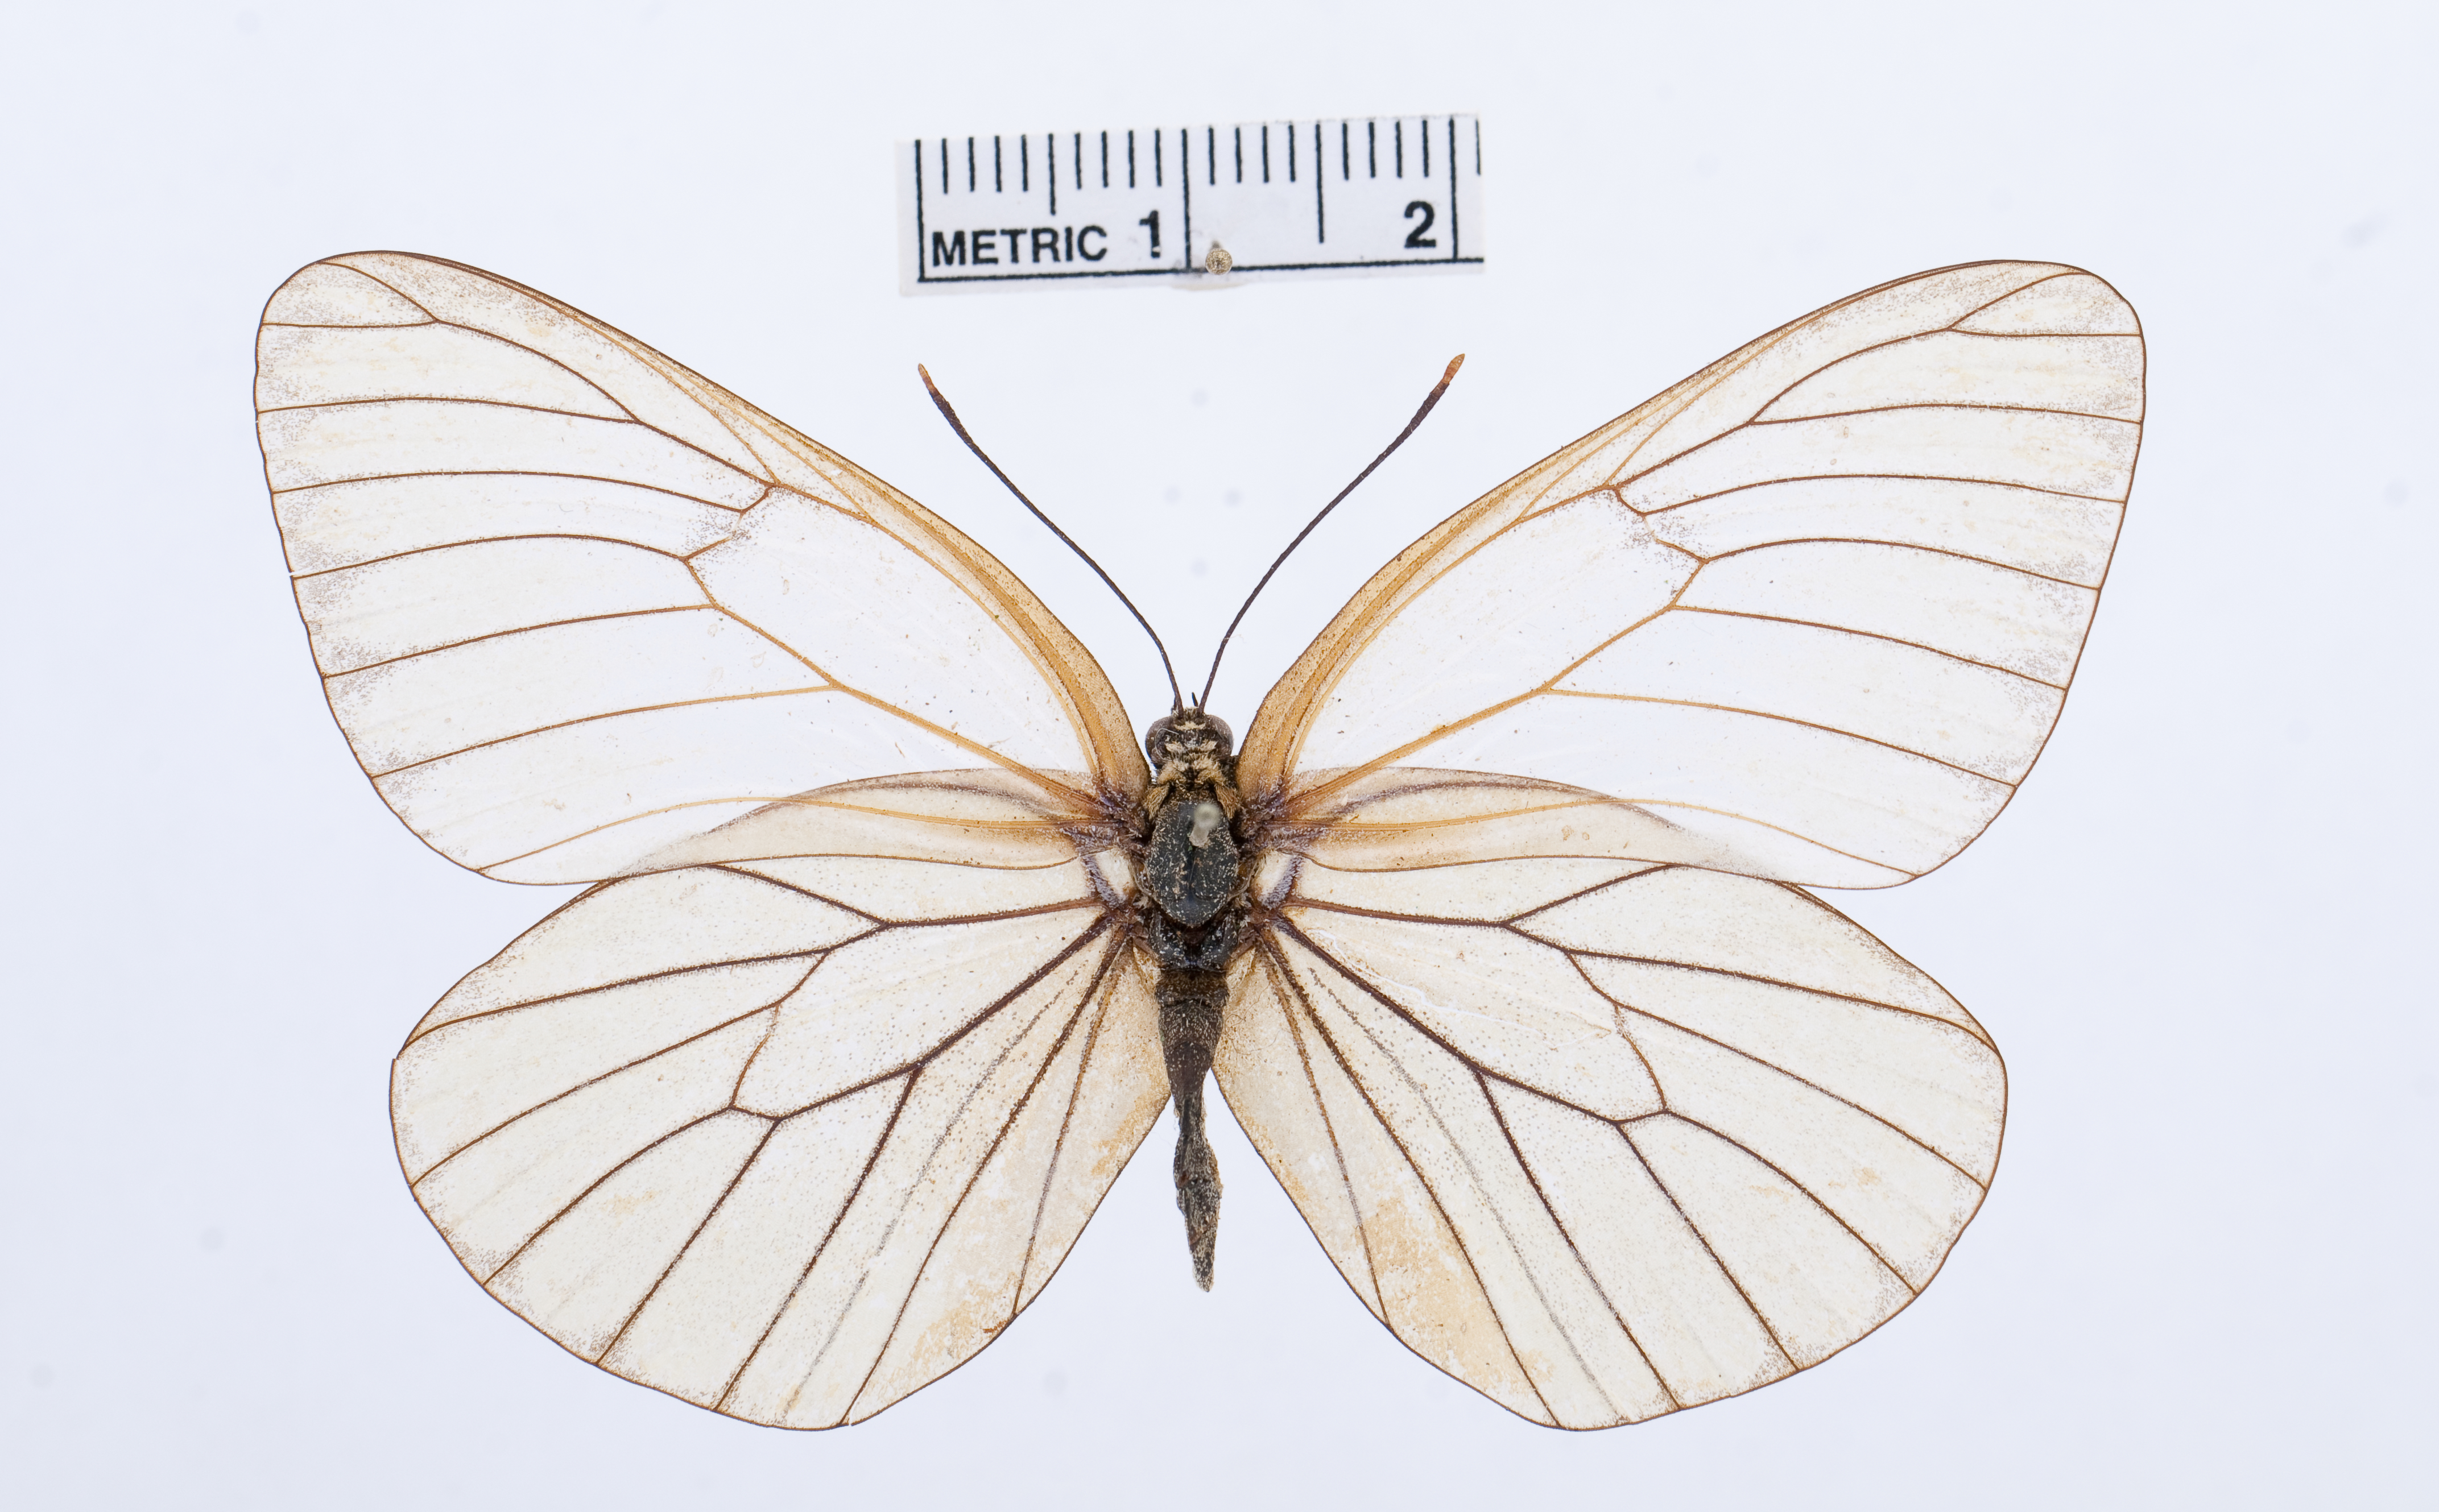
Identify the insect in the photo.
Aporia crategi
